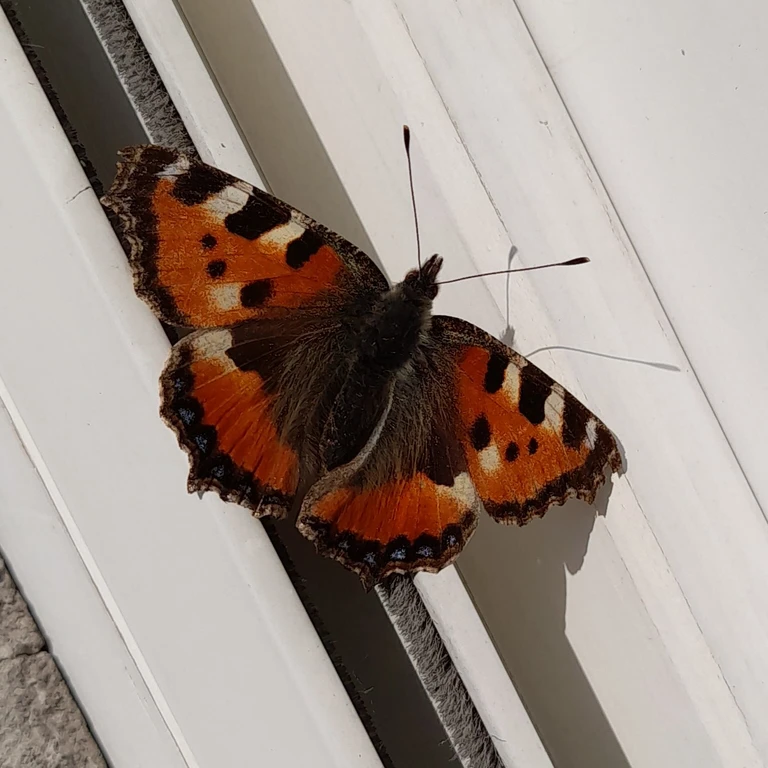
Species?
Aglais urticae
